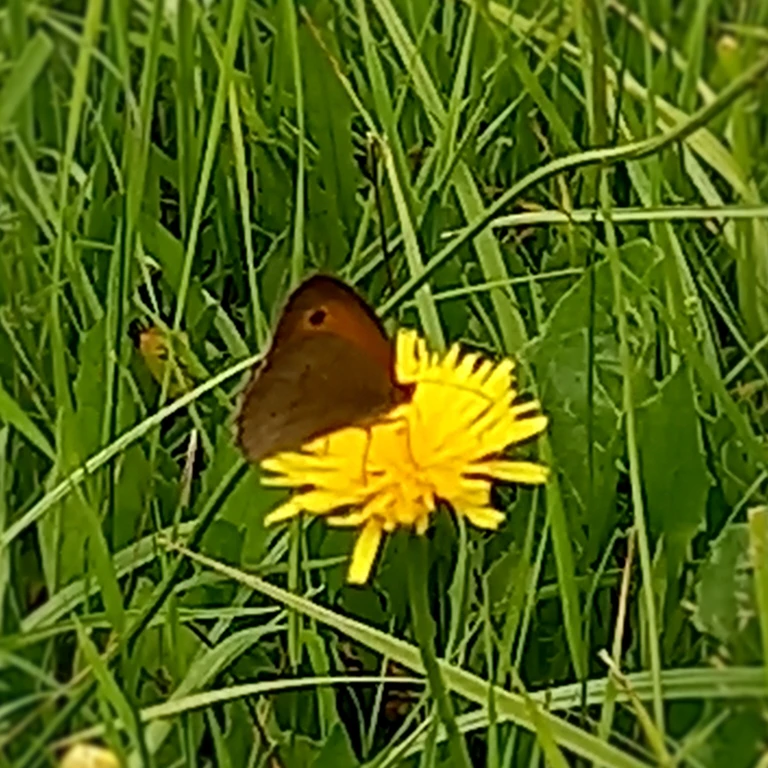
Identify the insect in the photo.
Maniola jurtina
